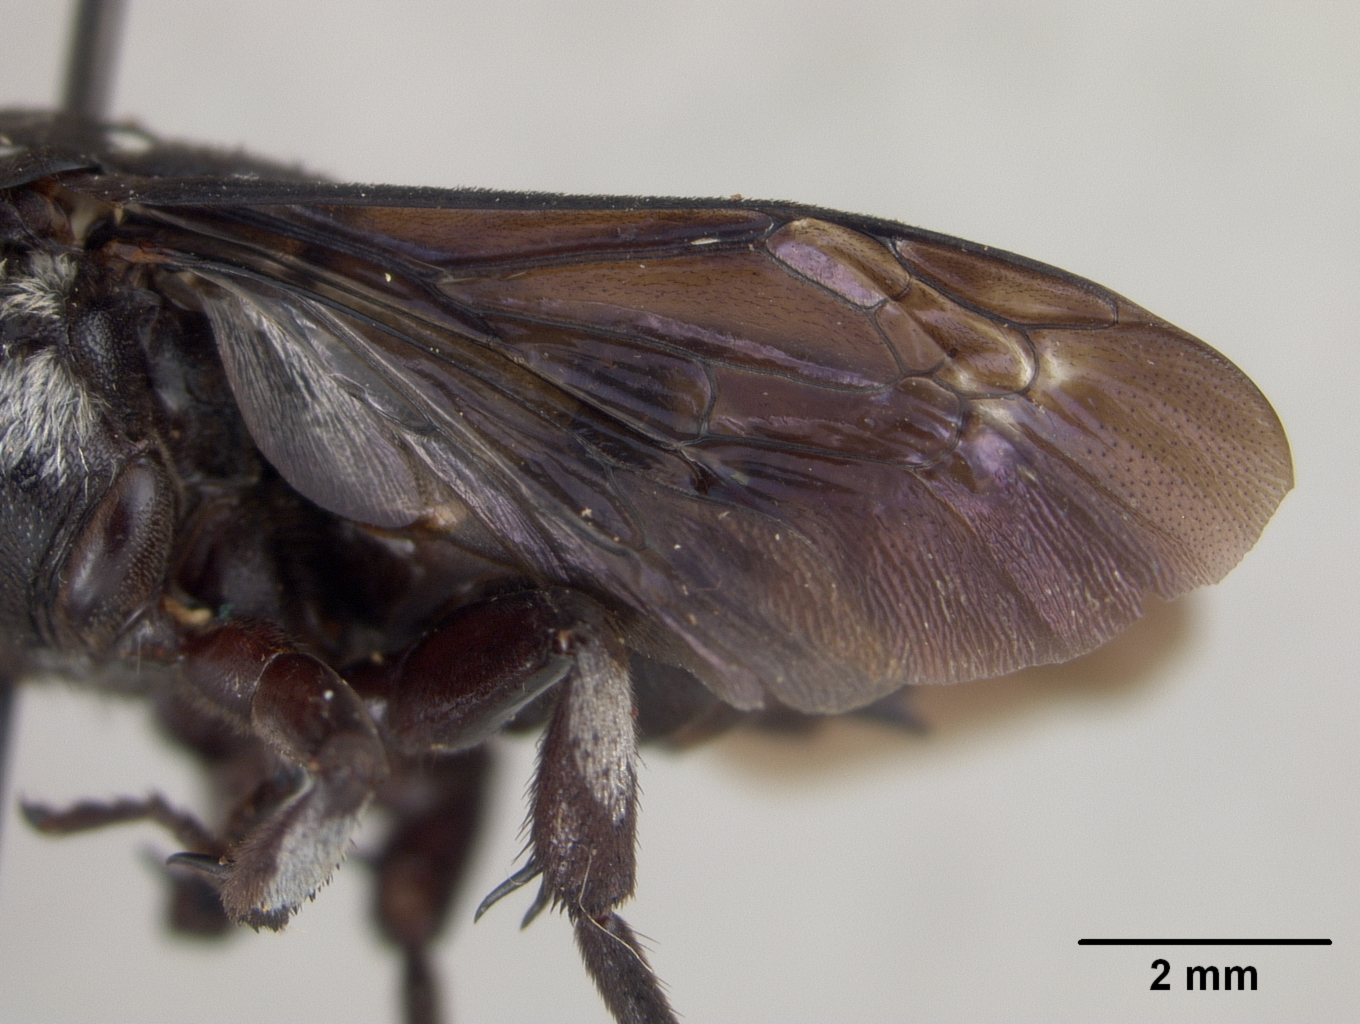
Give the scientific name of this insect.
Crocisa janasivia
